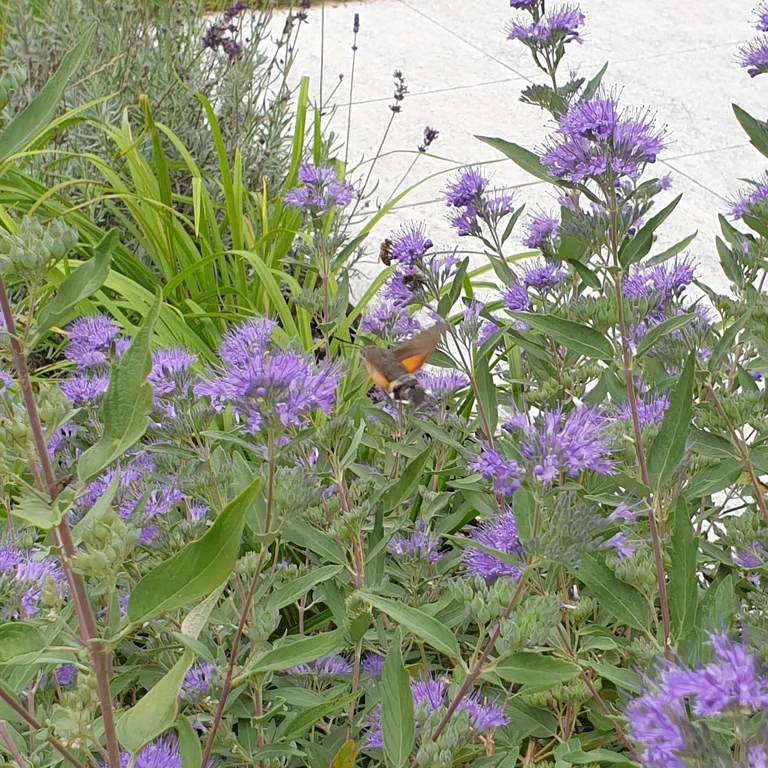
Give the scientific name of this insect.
Macroglossum stellatarum
